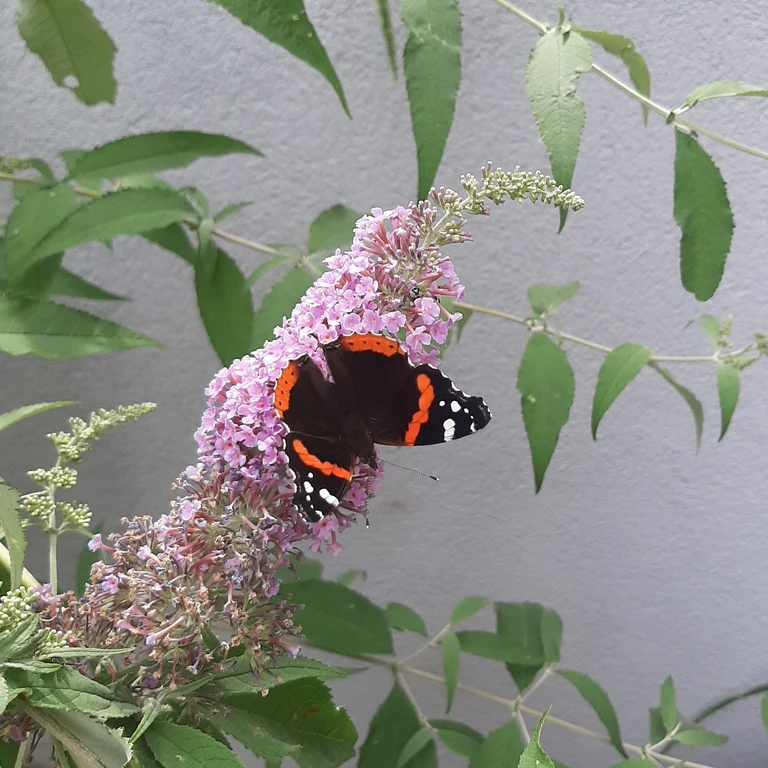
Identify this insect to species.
Vanessa atalanta
